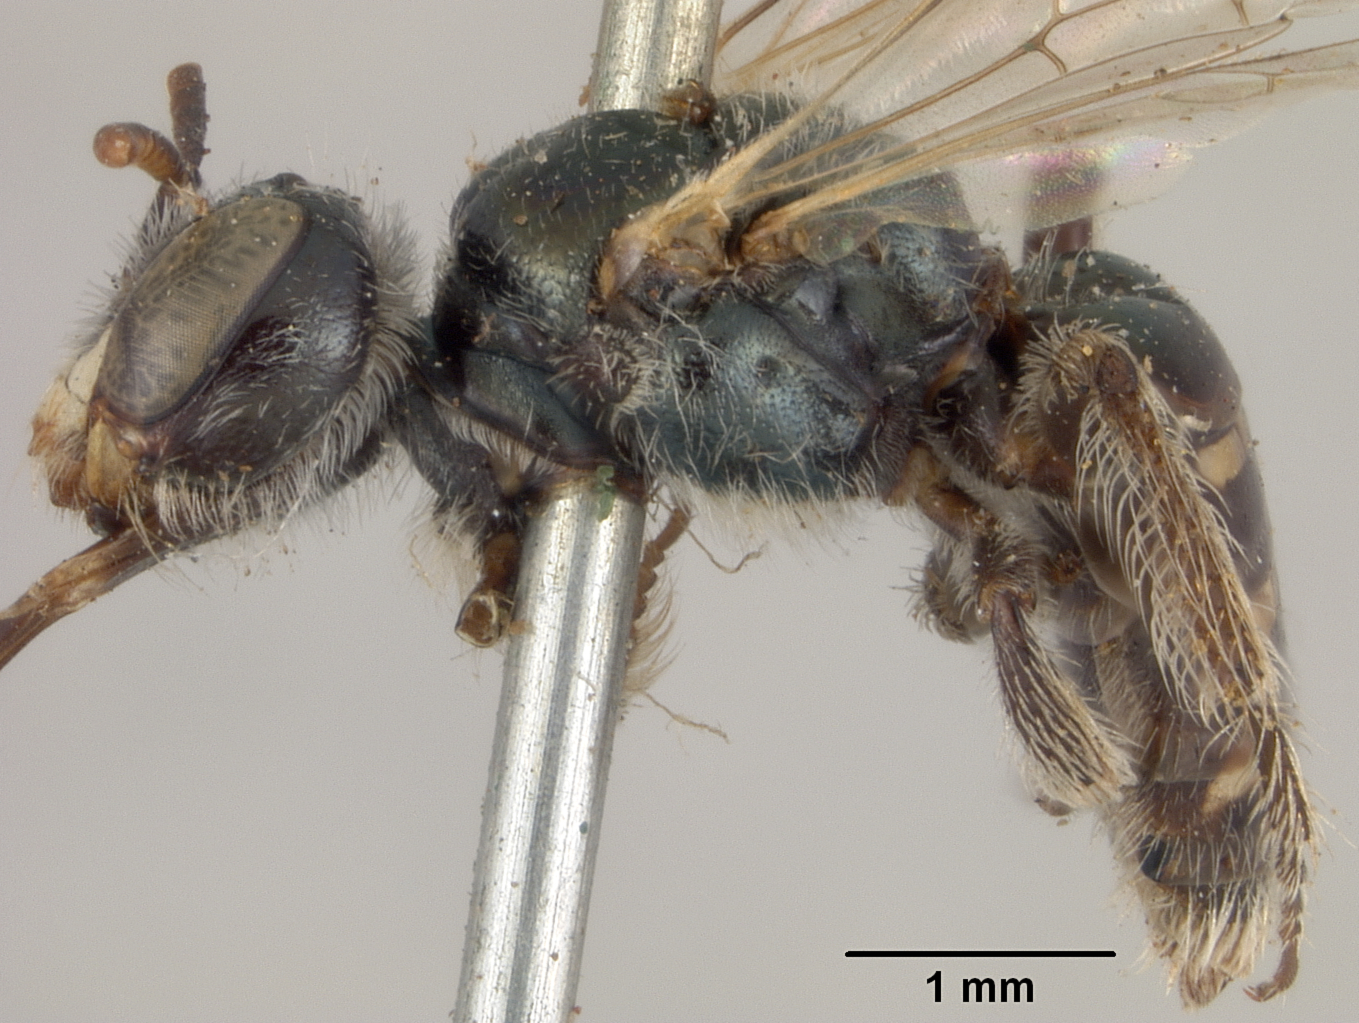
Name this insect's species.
Perdita santaclarensis
